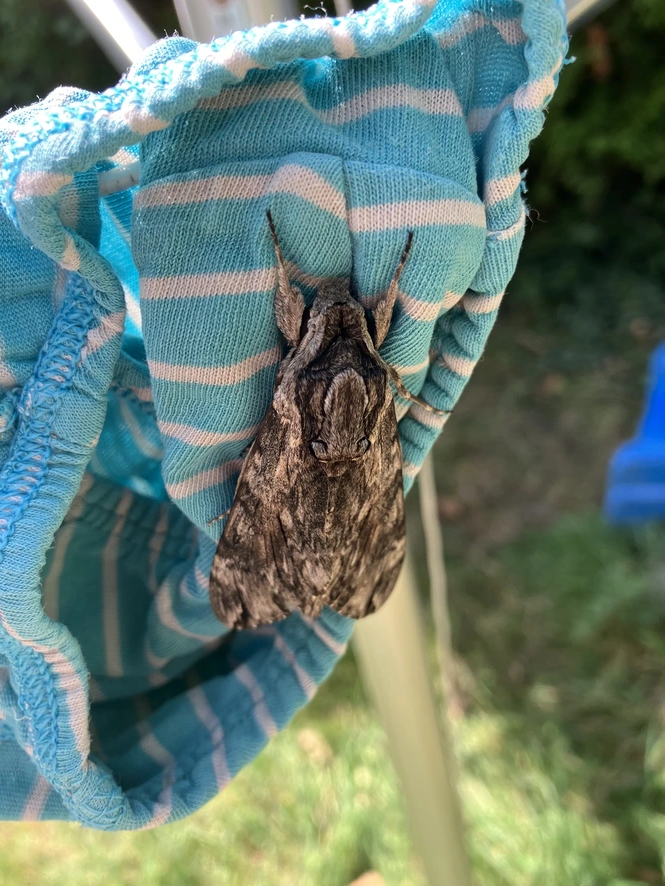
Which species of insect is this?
Agrius convolvuli
